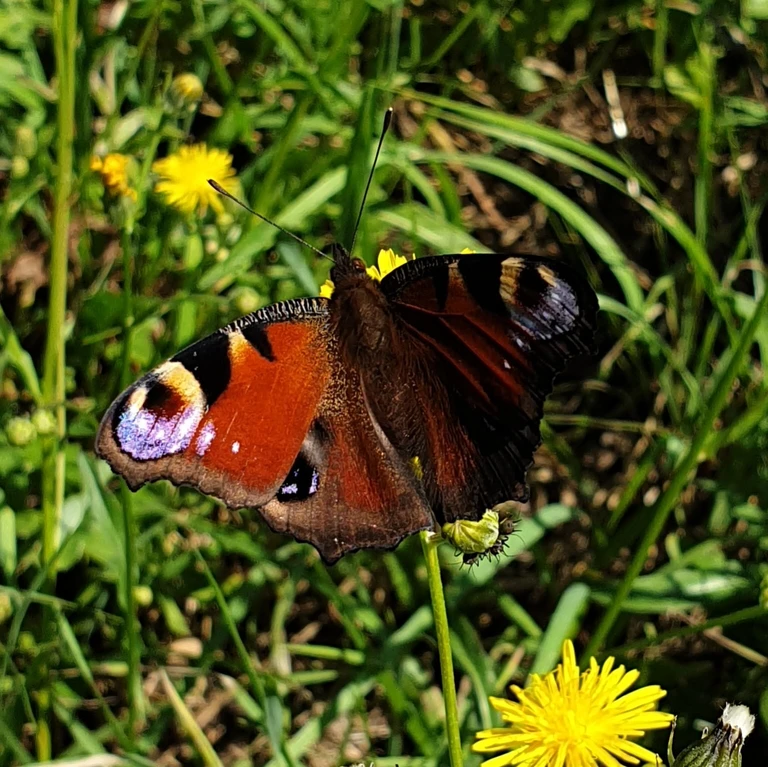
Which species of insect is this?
Aglais io
